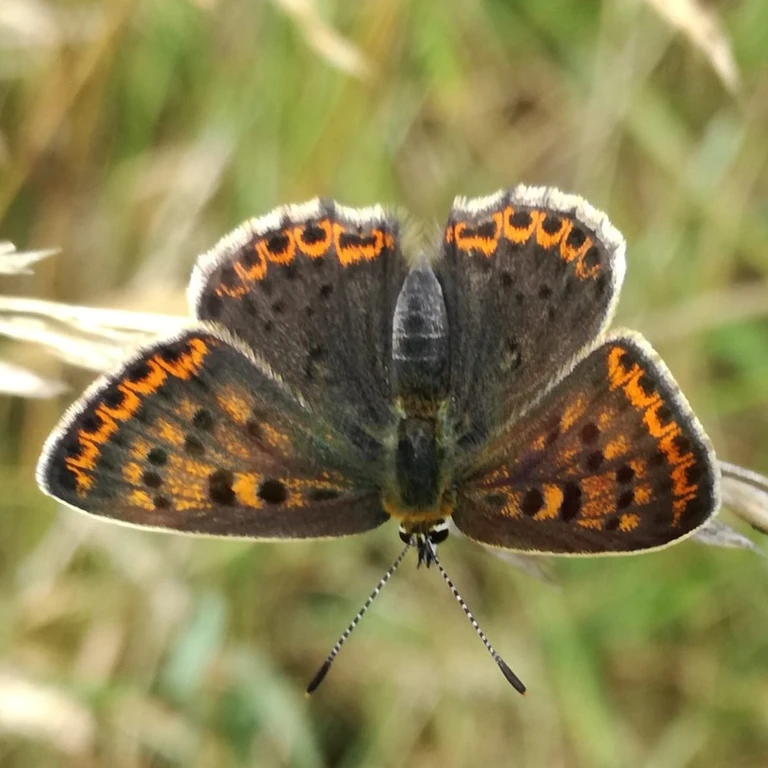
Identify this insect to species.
Lycaena tityrus (also Loweia tityrus)
